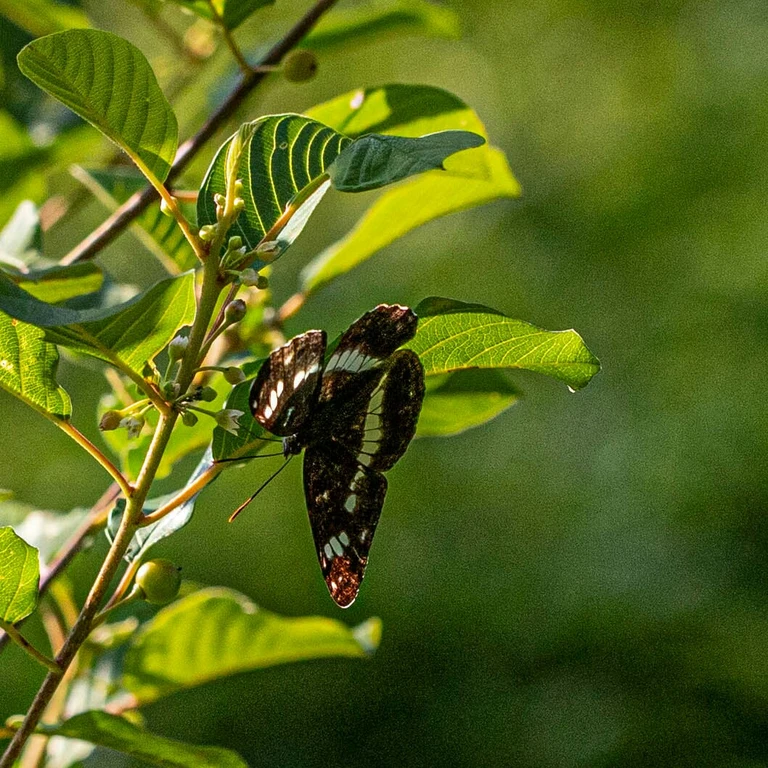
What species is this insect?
Limenitis camilla (also Ladoga camilla)
